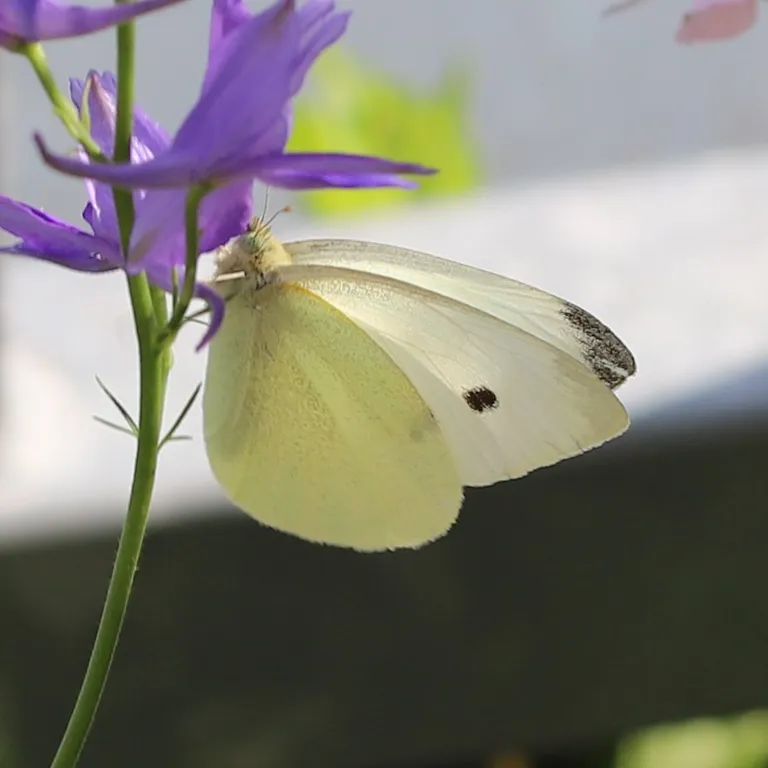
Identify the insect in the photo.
Pieris rapae
